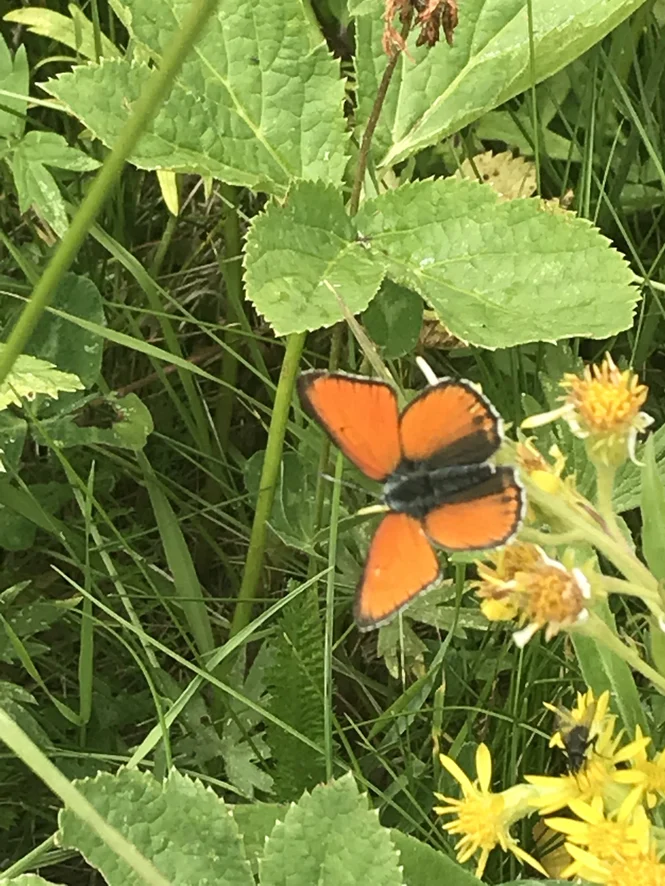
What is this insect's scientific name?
Lycaena hippothoe (also Palaeochrysophanus hippothoe)
